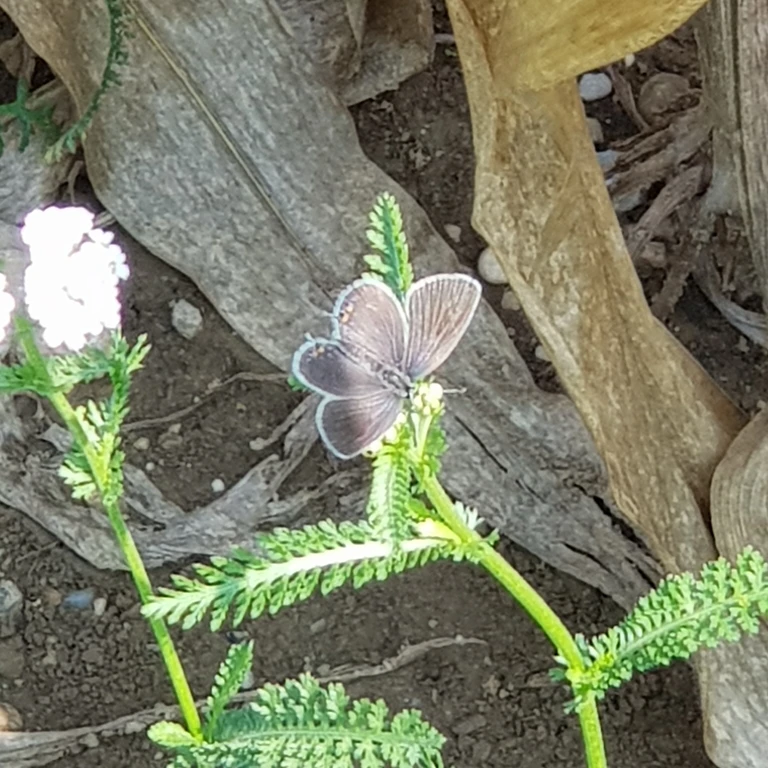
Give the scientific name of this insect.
Cupido argiades (also Elkalyce argiades)
